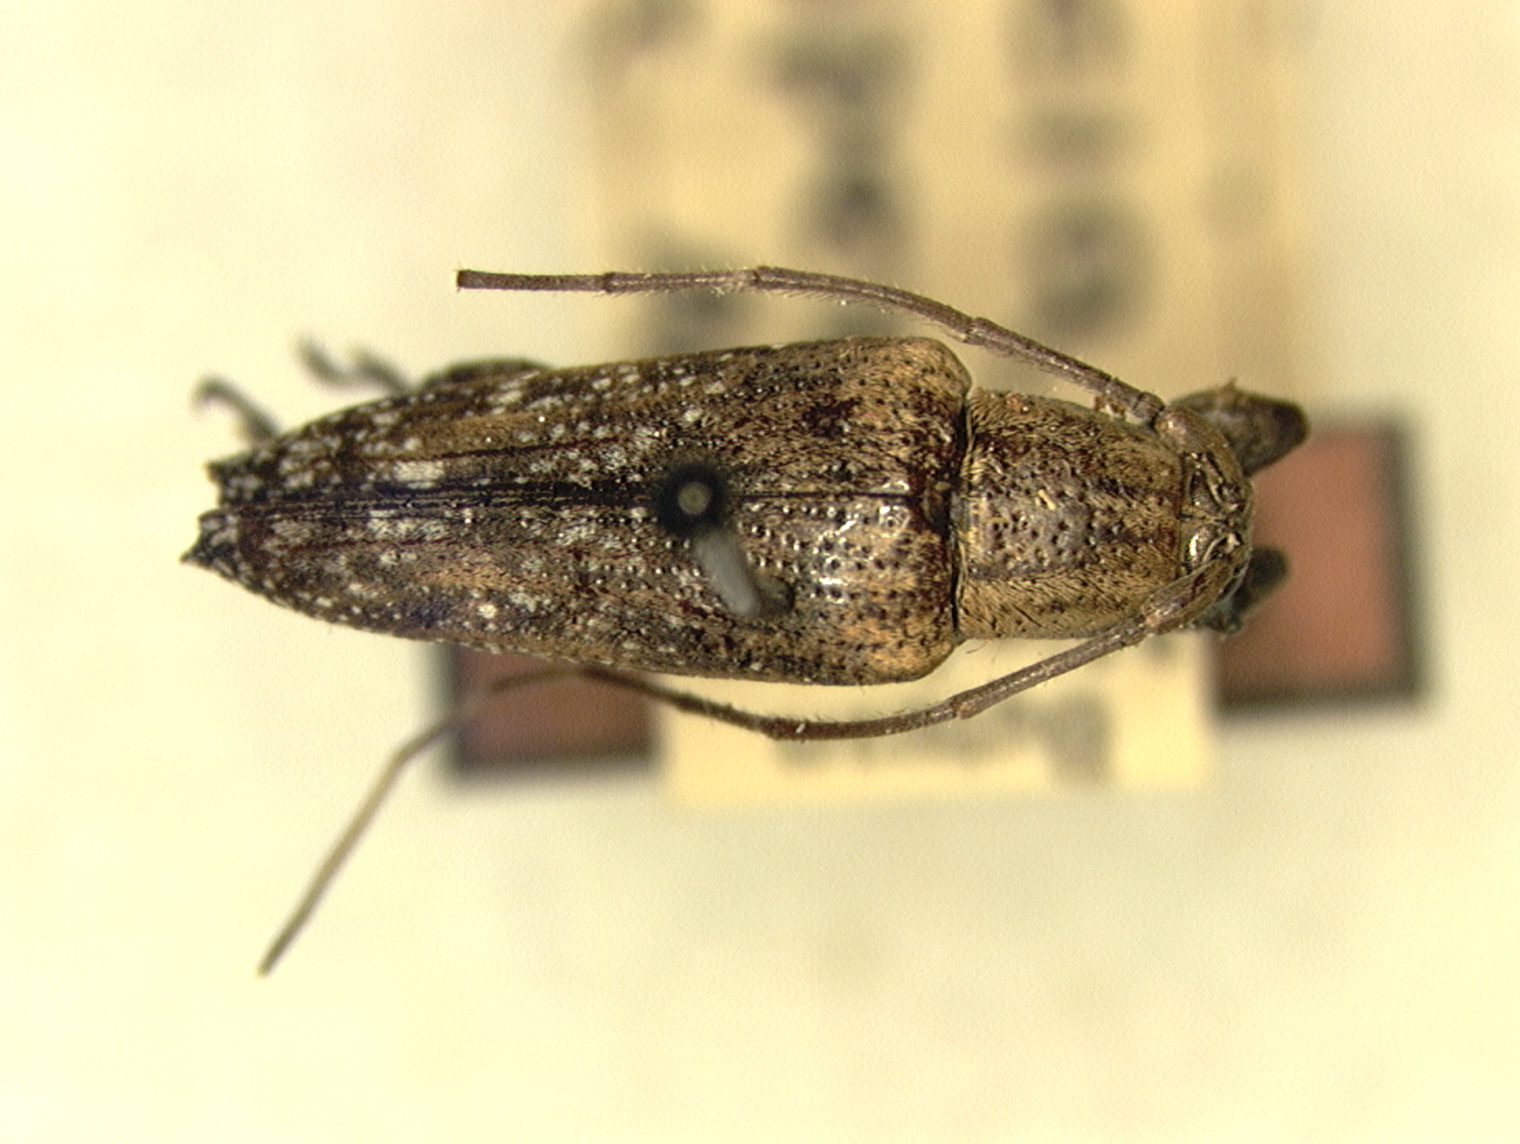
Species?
Plocia conspersa
